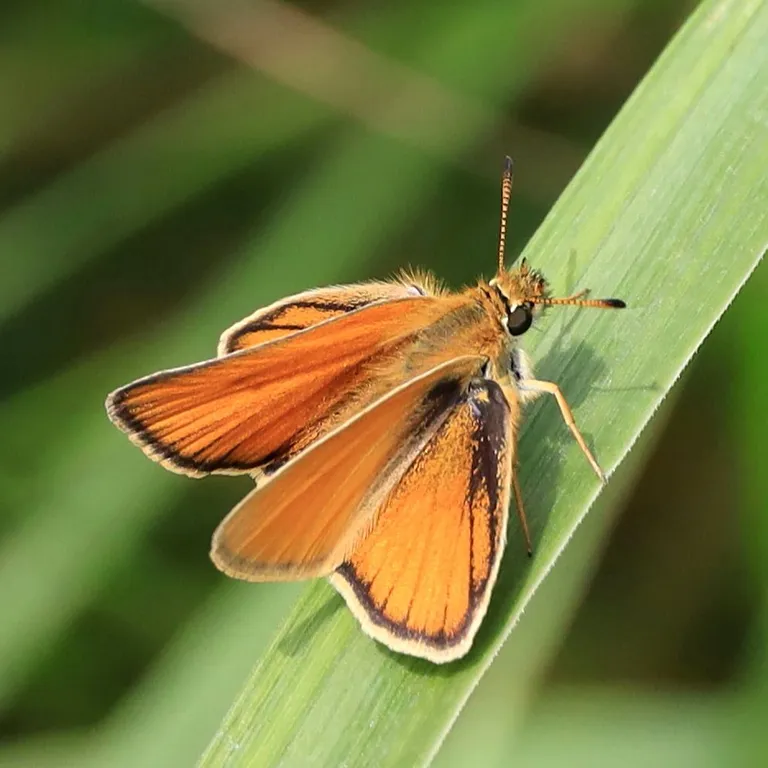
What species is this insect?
Thymelicus lineola
